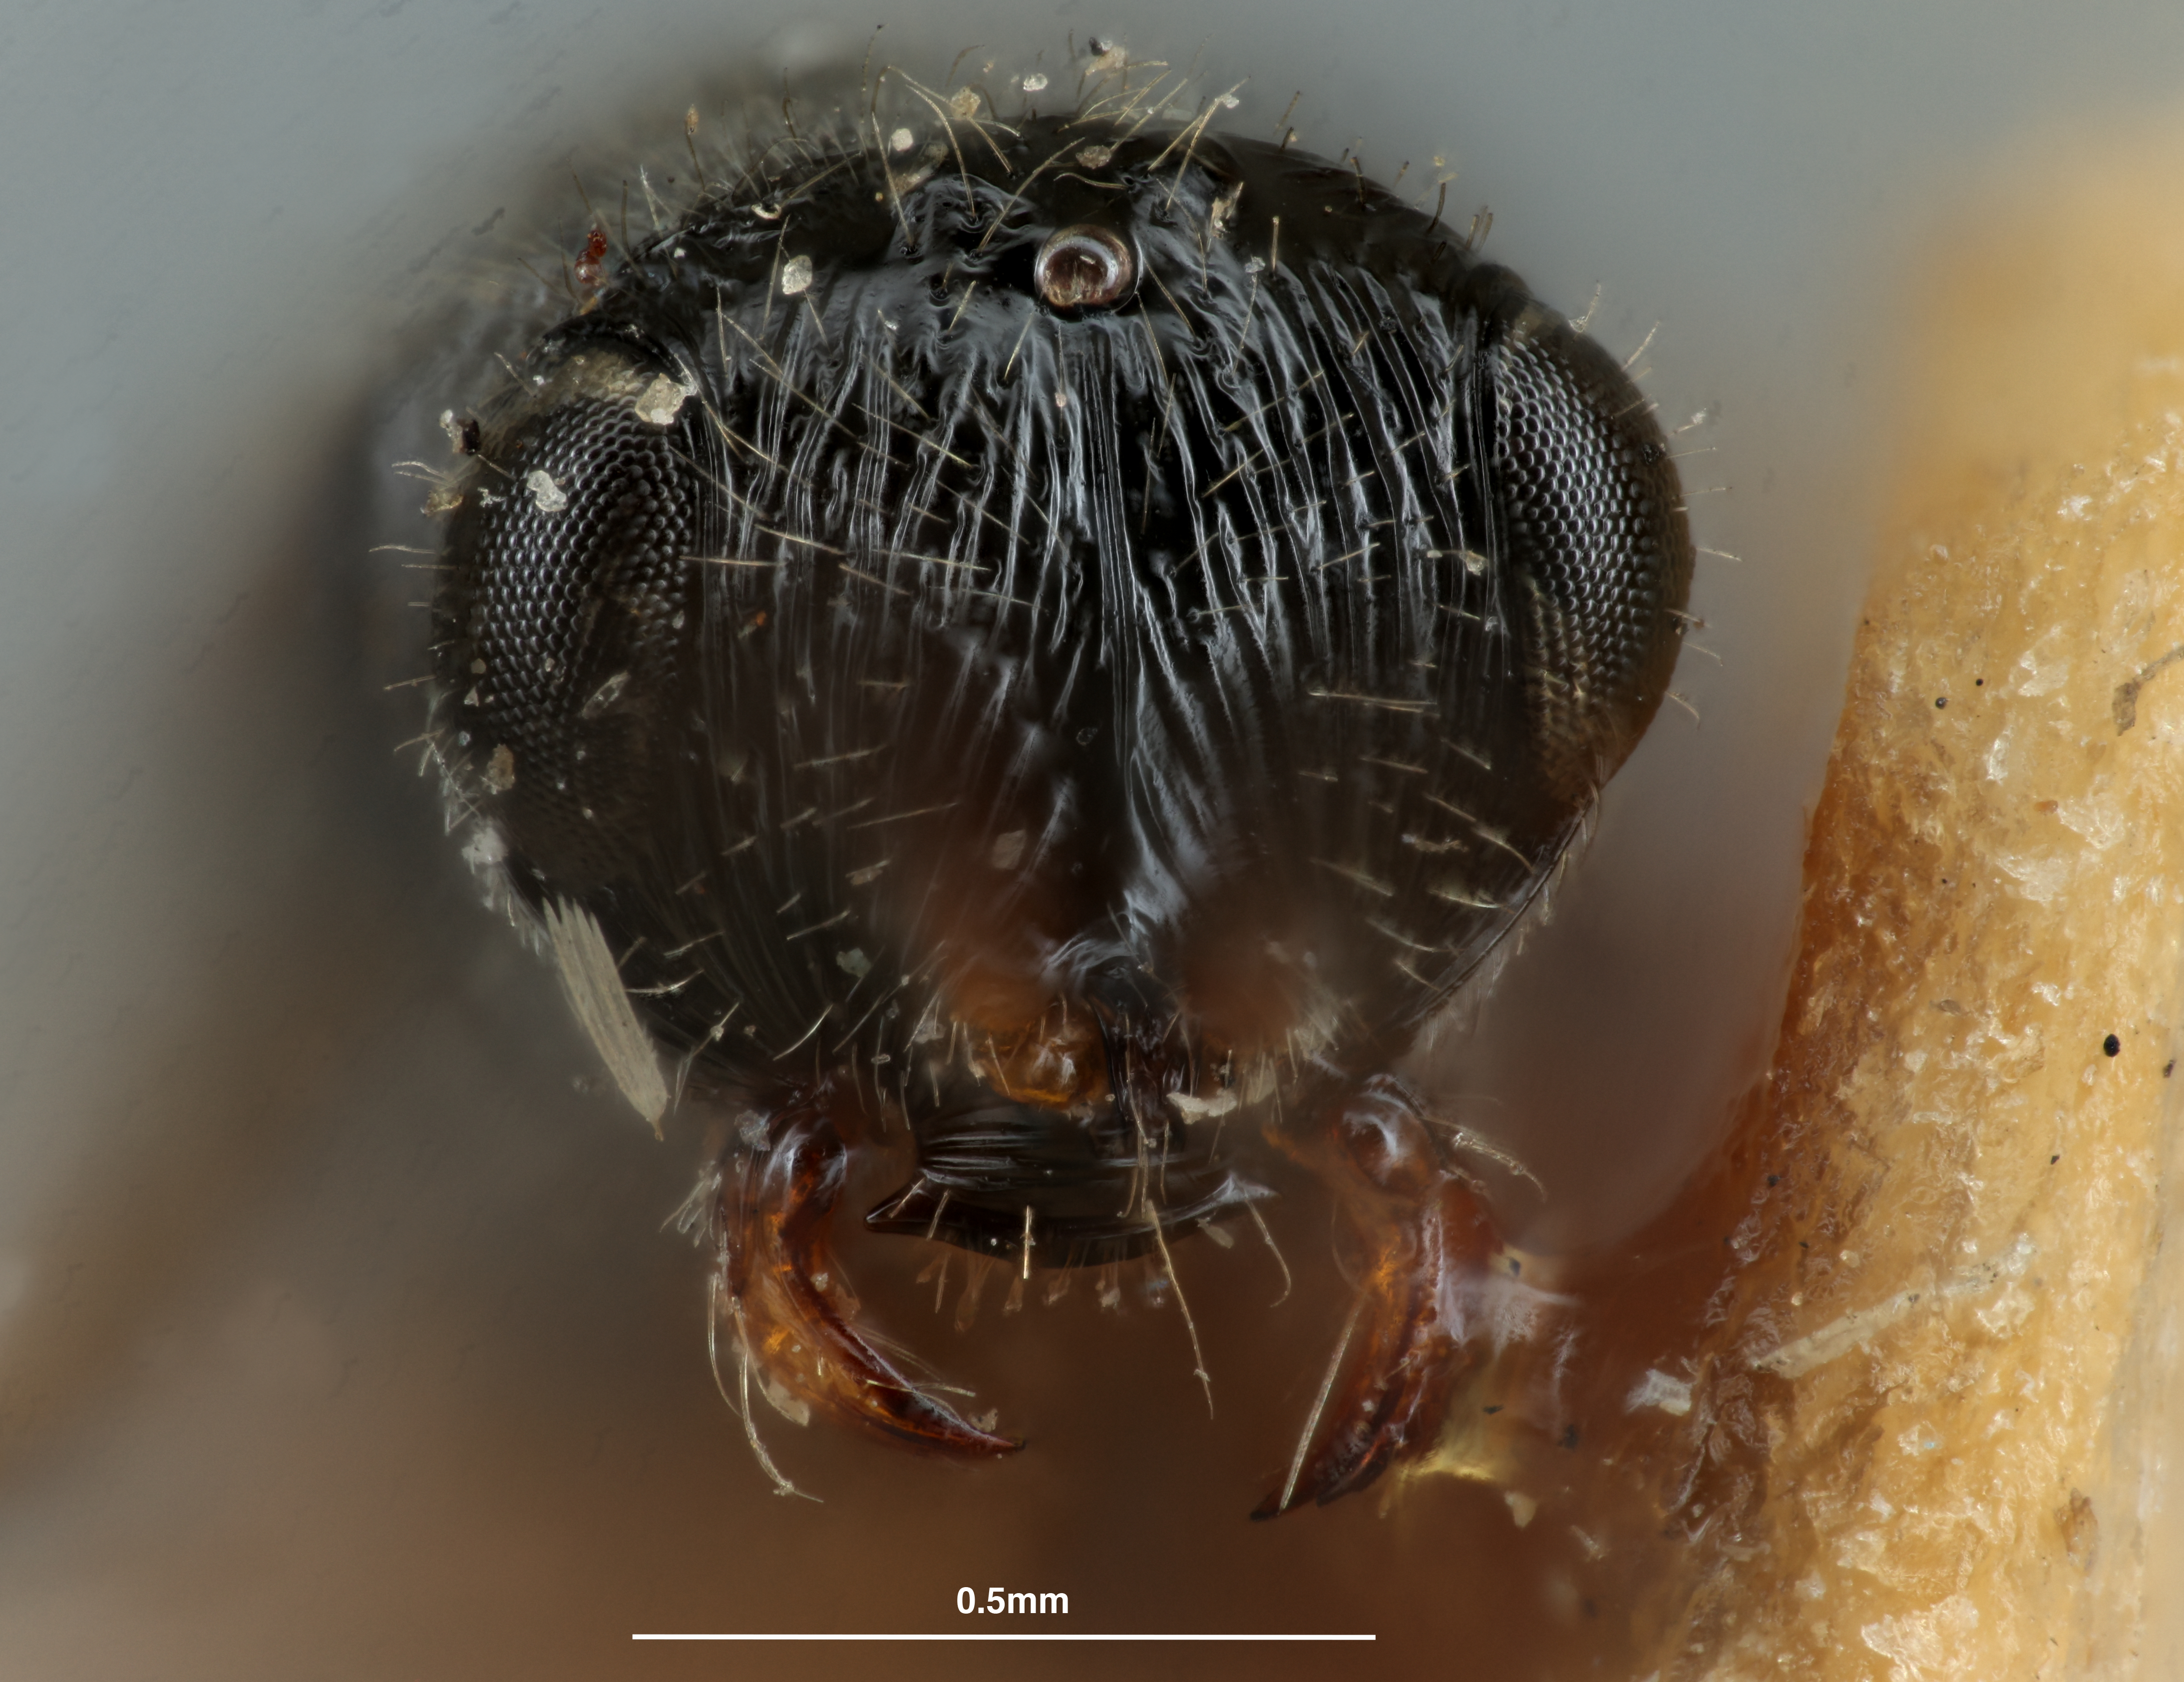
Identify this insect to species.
Trimorus rubripes
